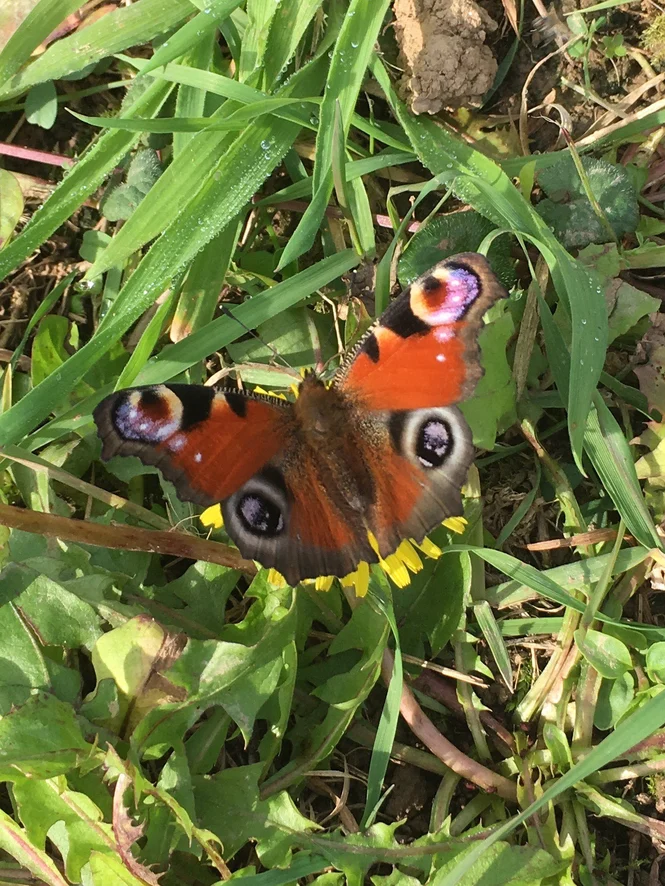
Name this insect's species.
Aglais io
